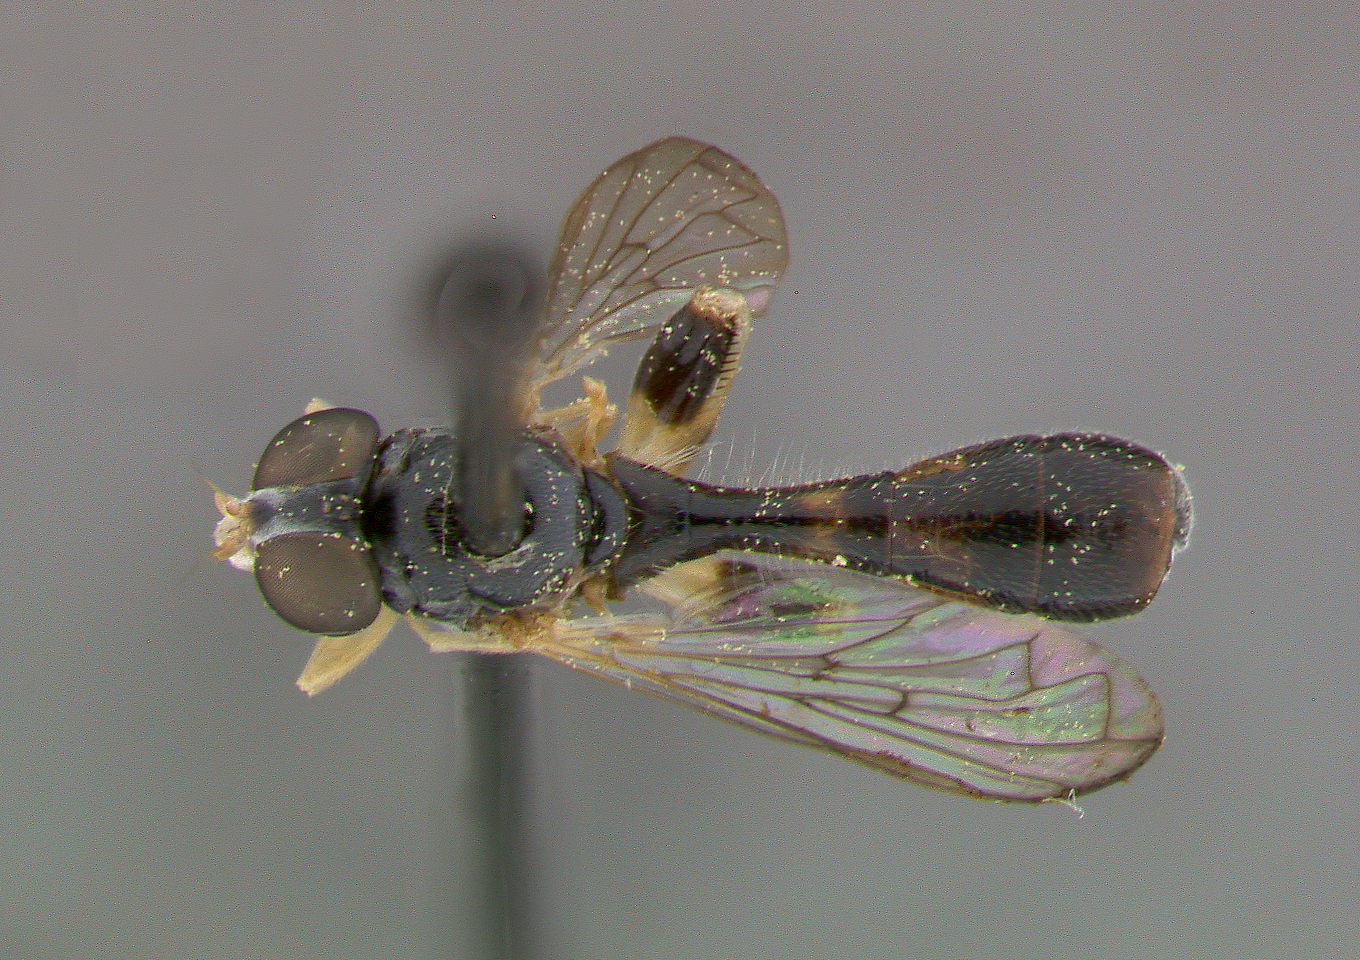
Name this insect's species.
Sphegina lobulifera
